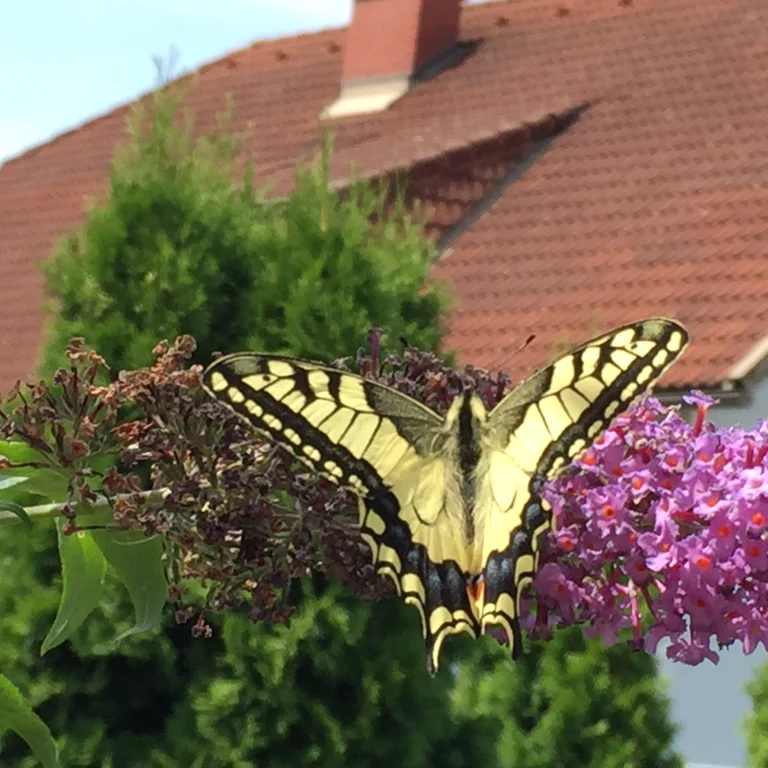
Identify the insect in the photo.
Papilio machaon
